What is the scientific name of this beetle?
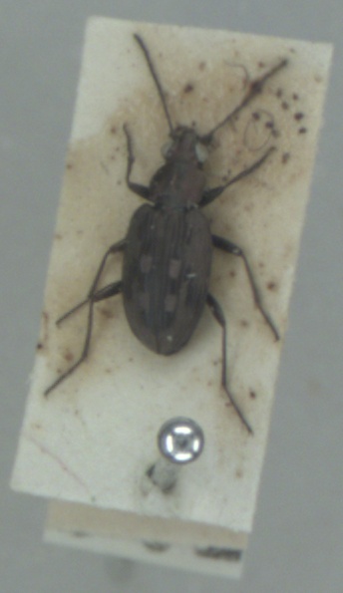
Bembidion litorale
